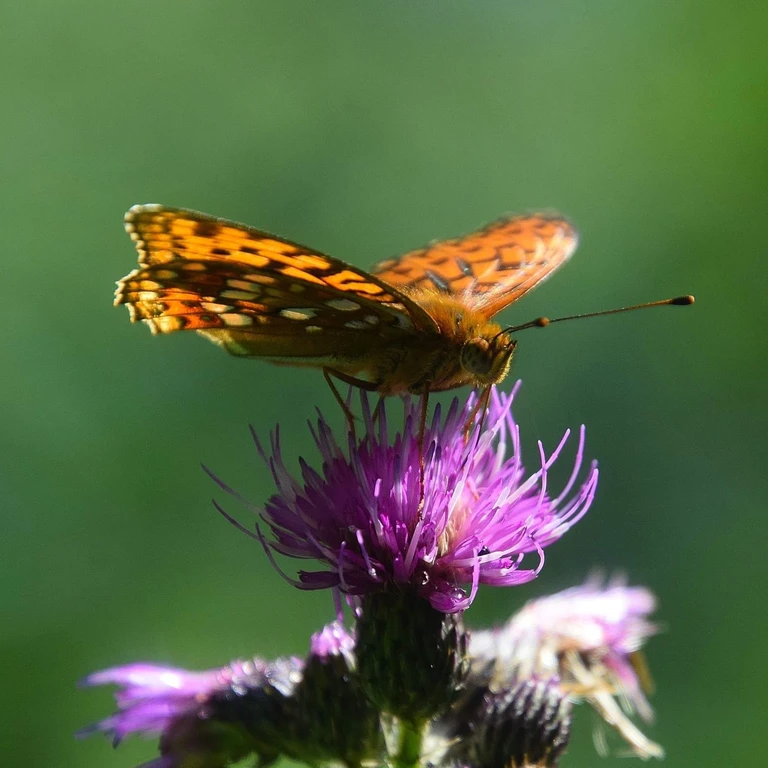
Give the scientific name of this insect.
Fabriciana adippe
